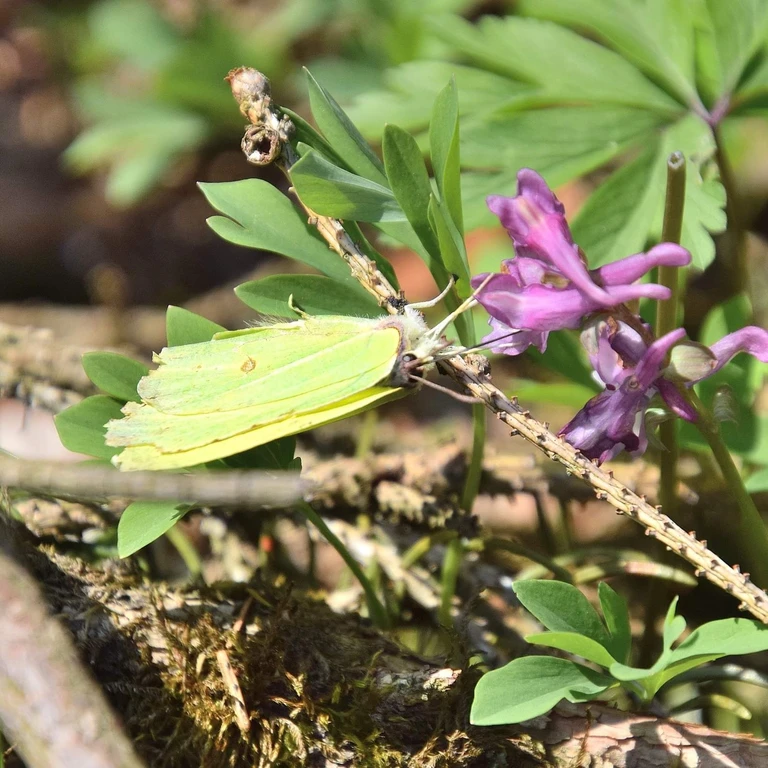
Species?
Gonepteryx rhamni
